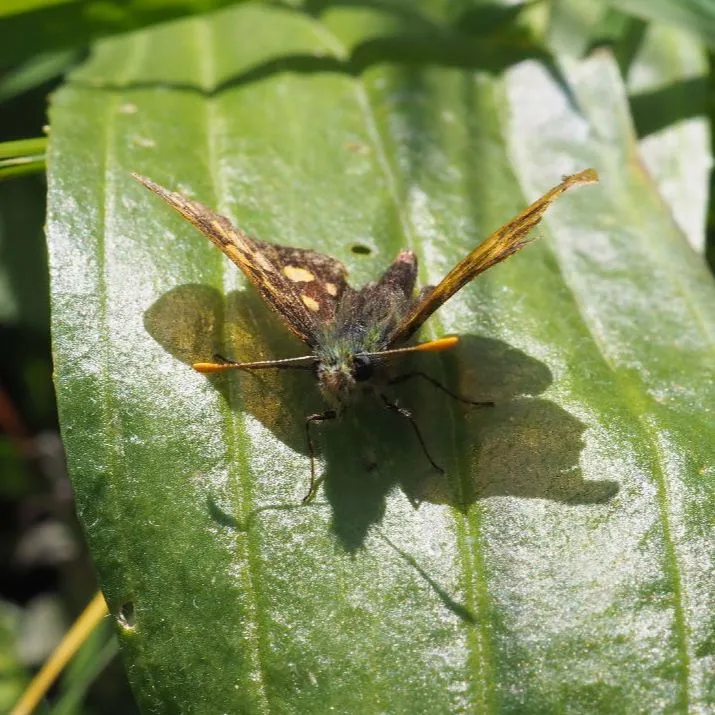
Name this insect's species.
Carterocephalus palaemon
